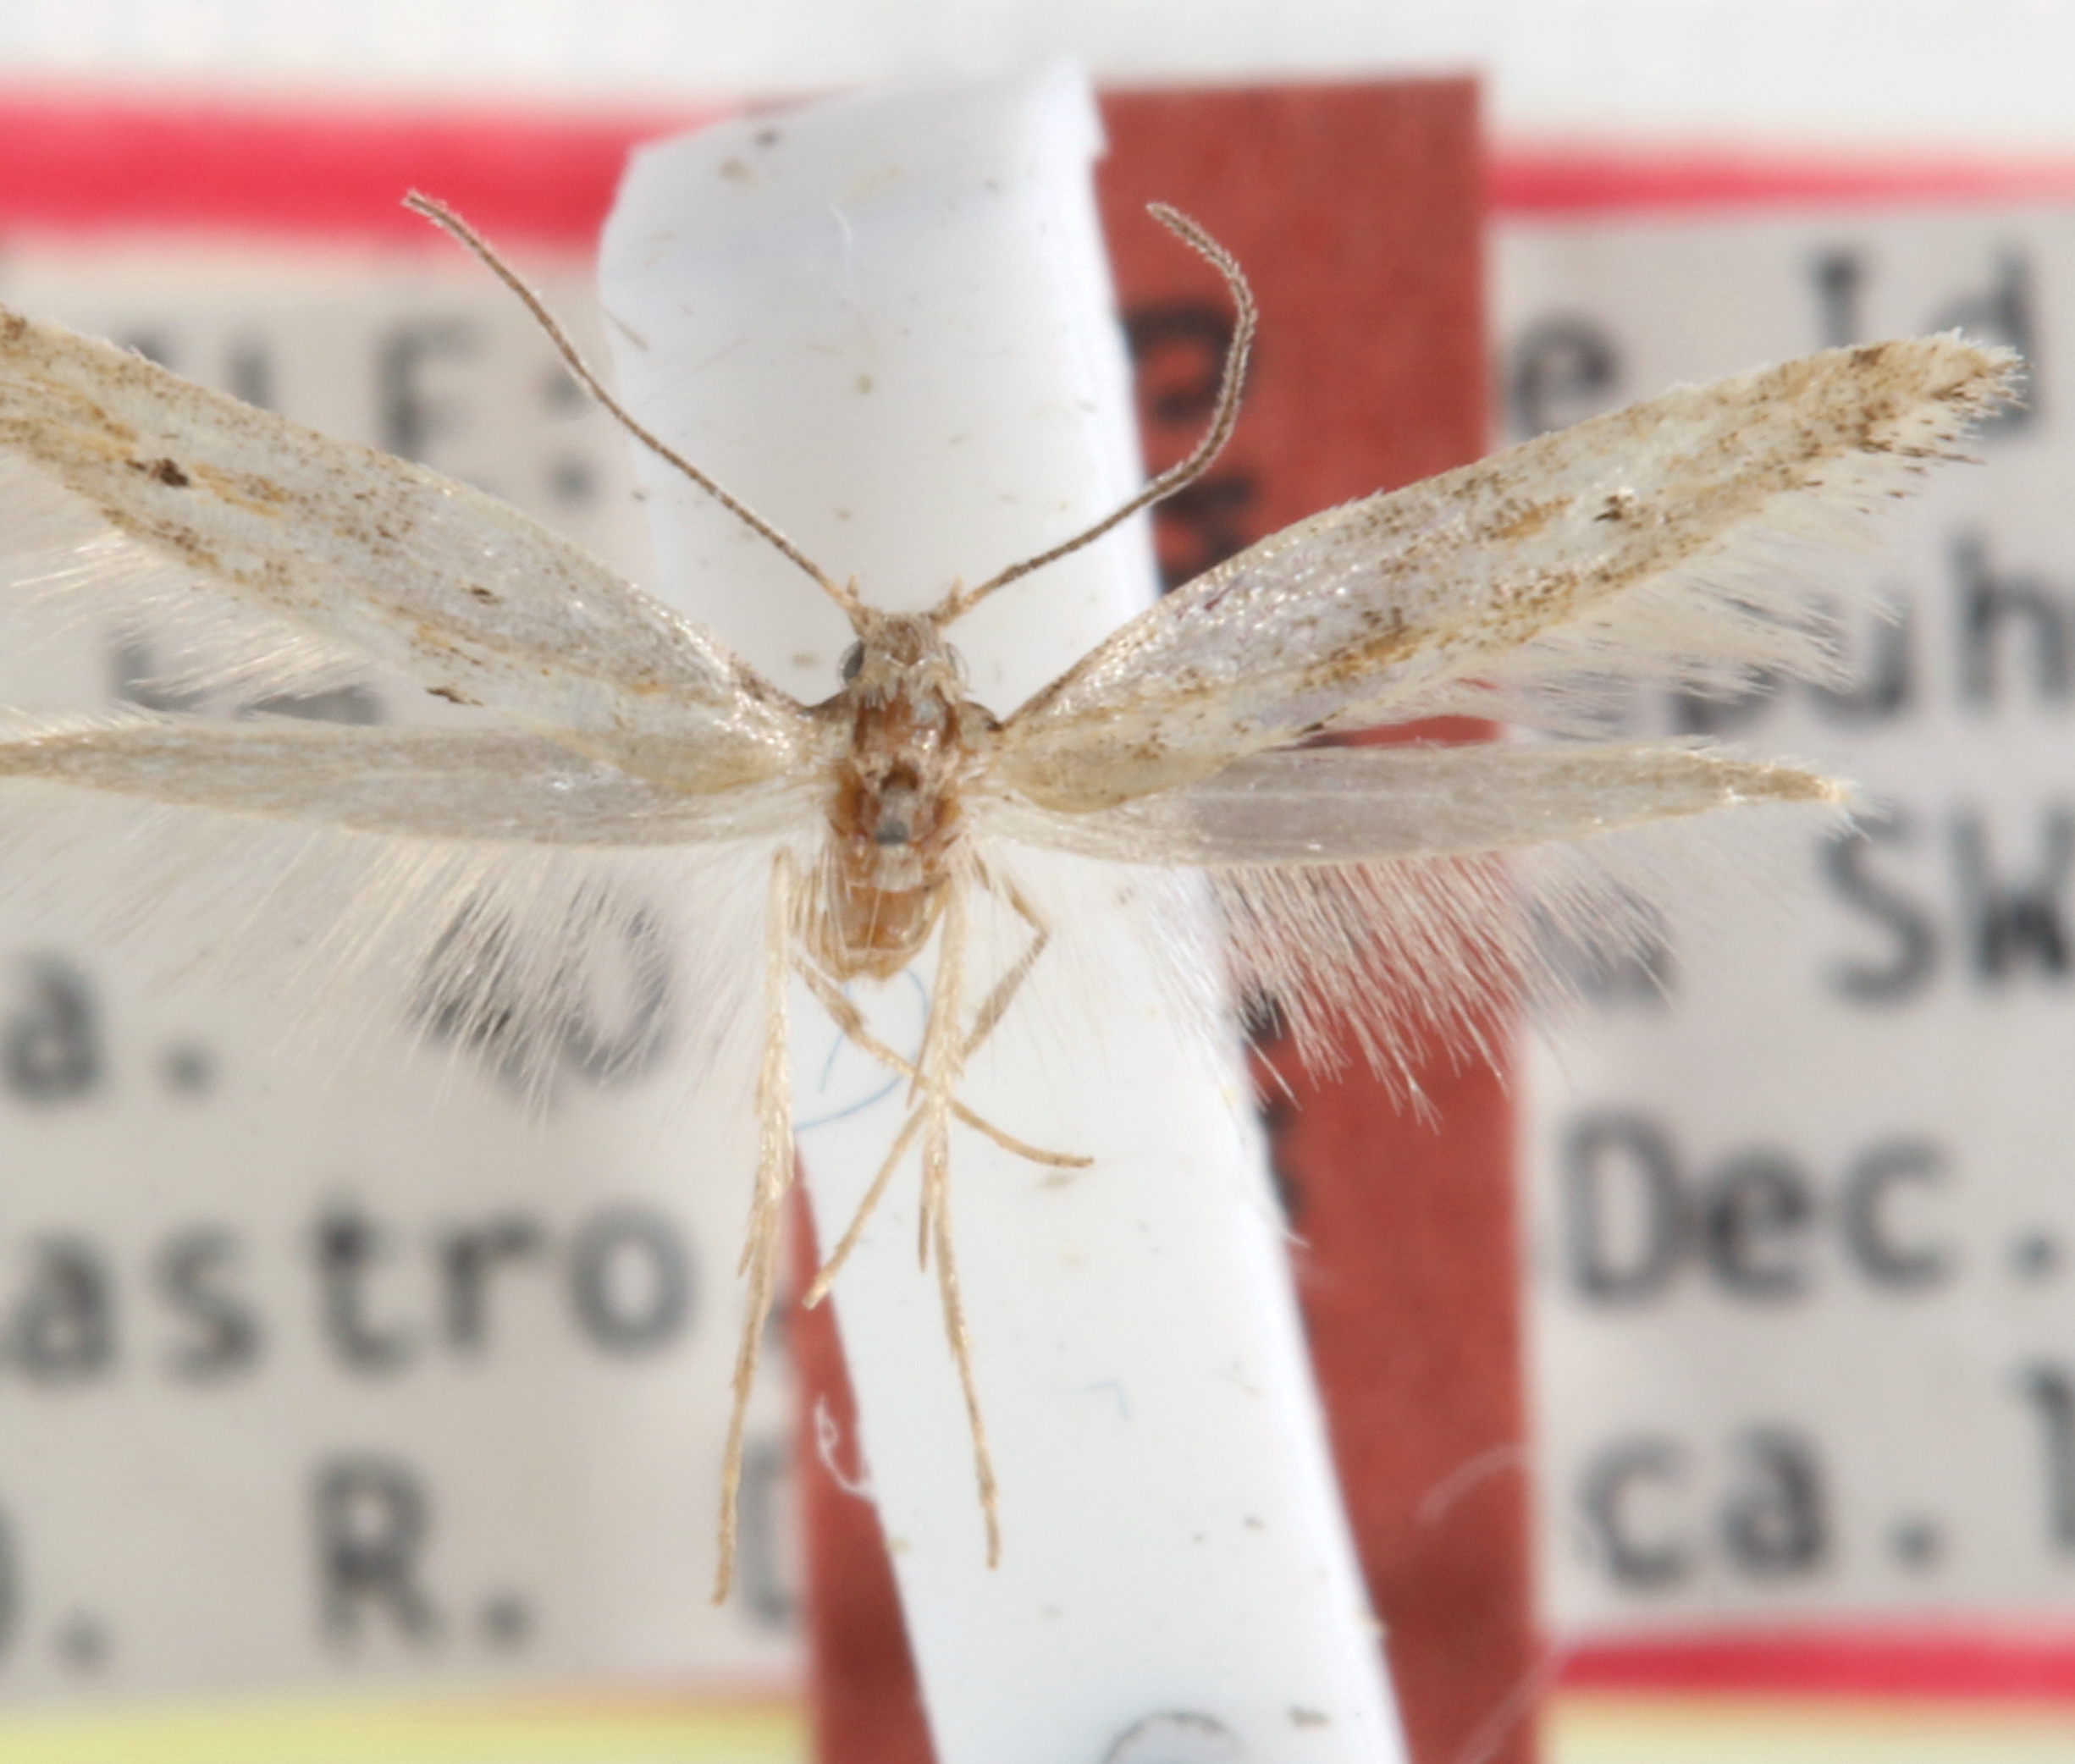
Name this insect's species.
Epermenia banzi
